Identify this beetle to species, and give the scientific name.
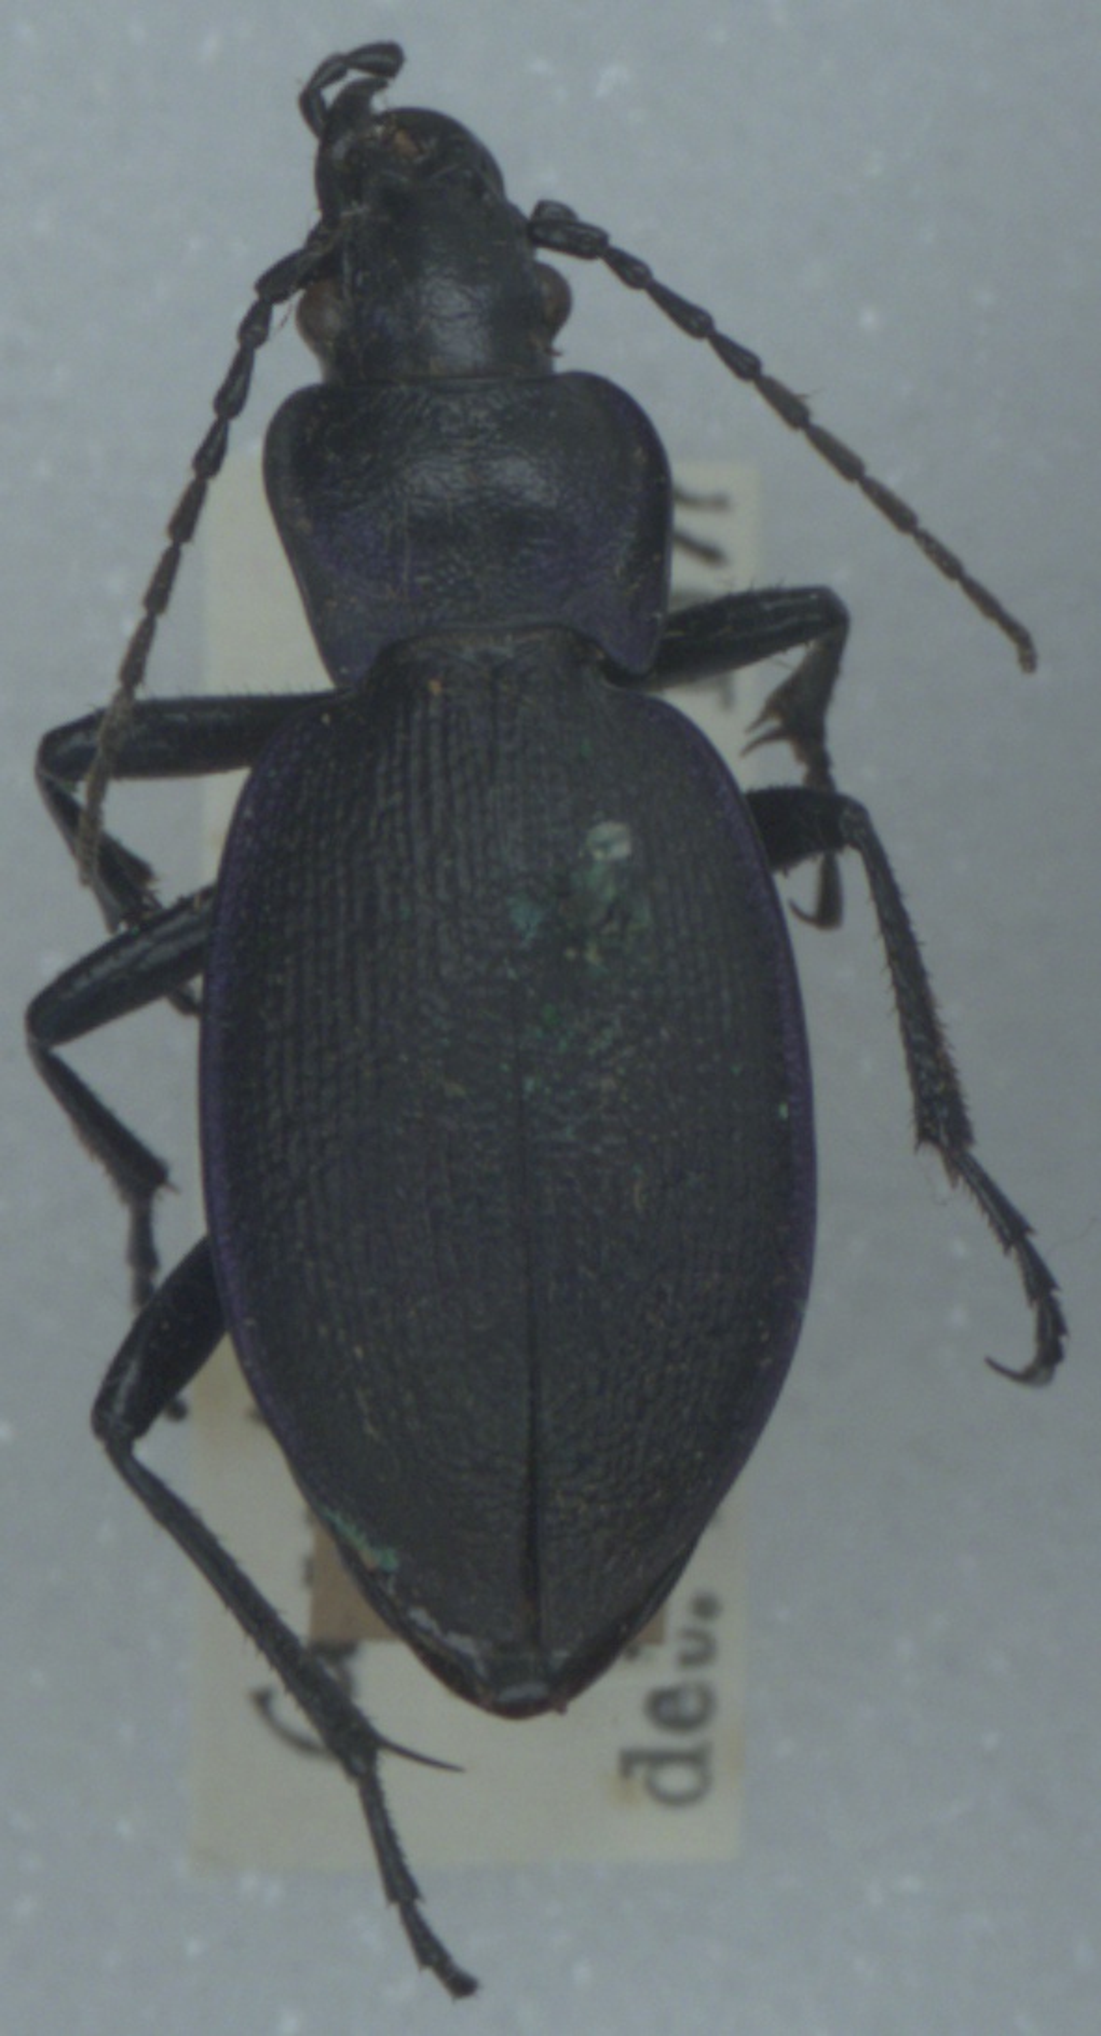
Carabus problematicus
